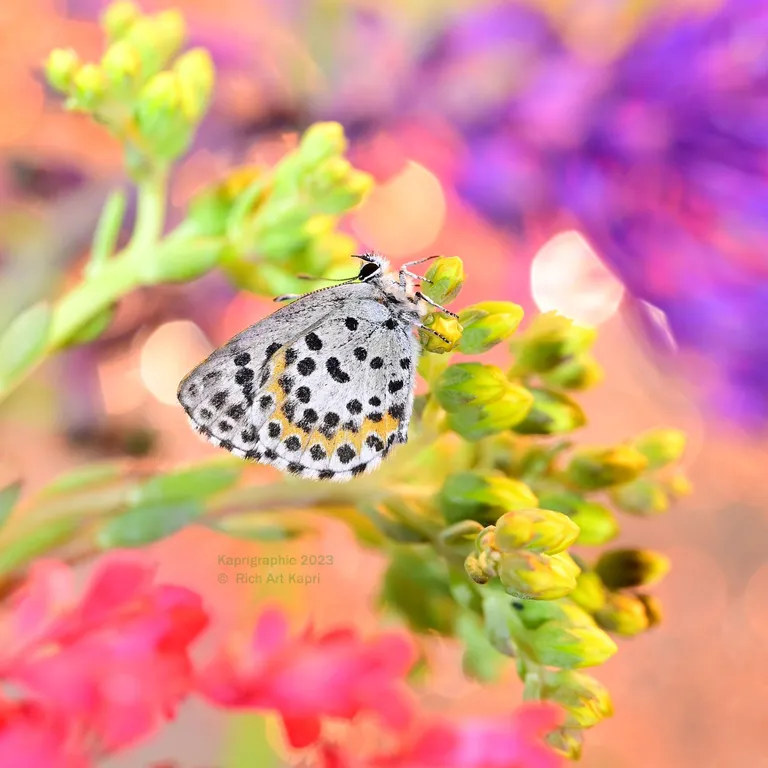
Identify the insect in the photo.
Scolitantides orion
